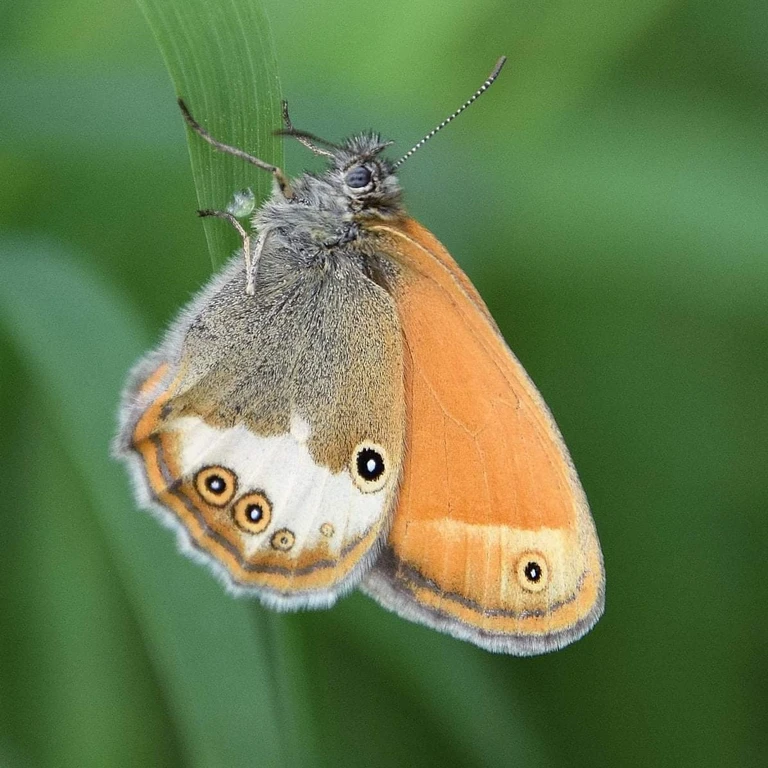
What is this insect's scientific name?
Coenonympha arcania
